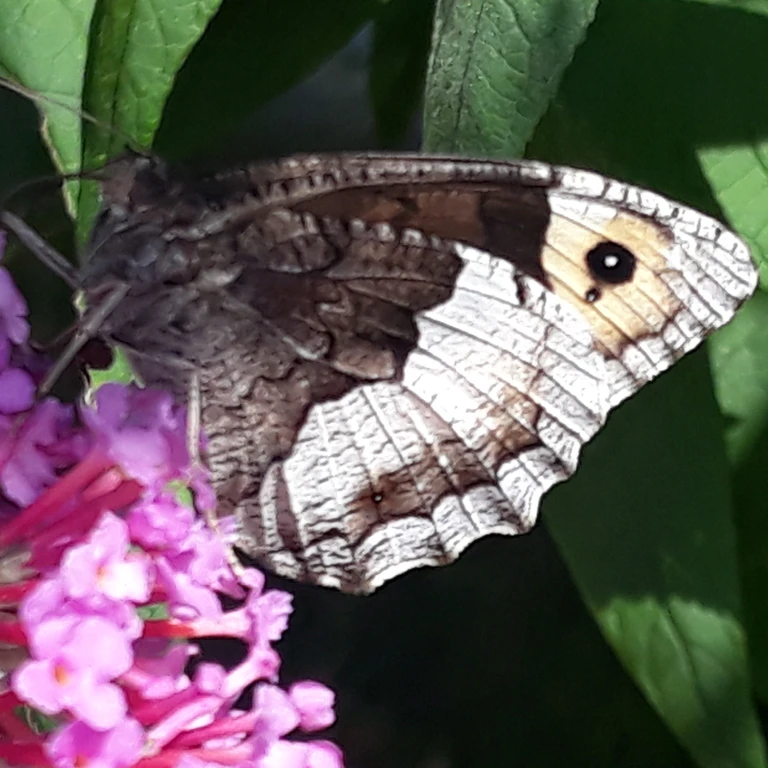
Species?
Hipparchia fagi
